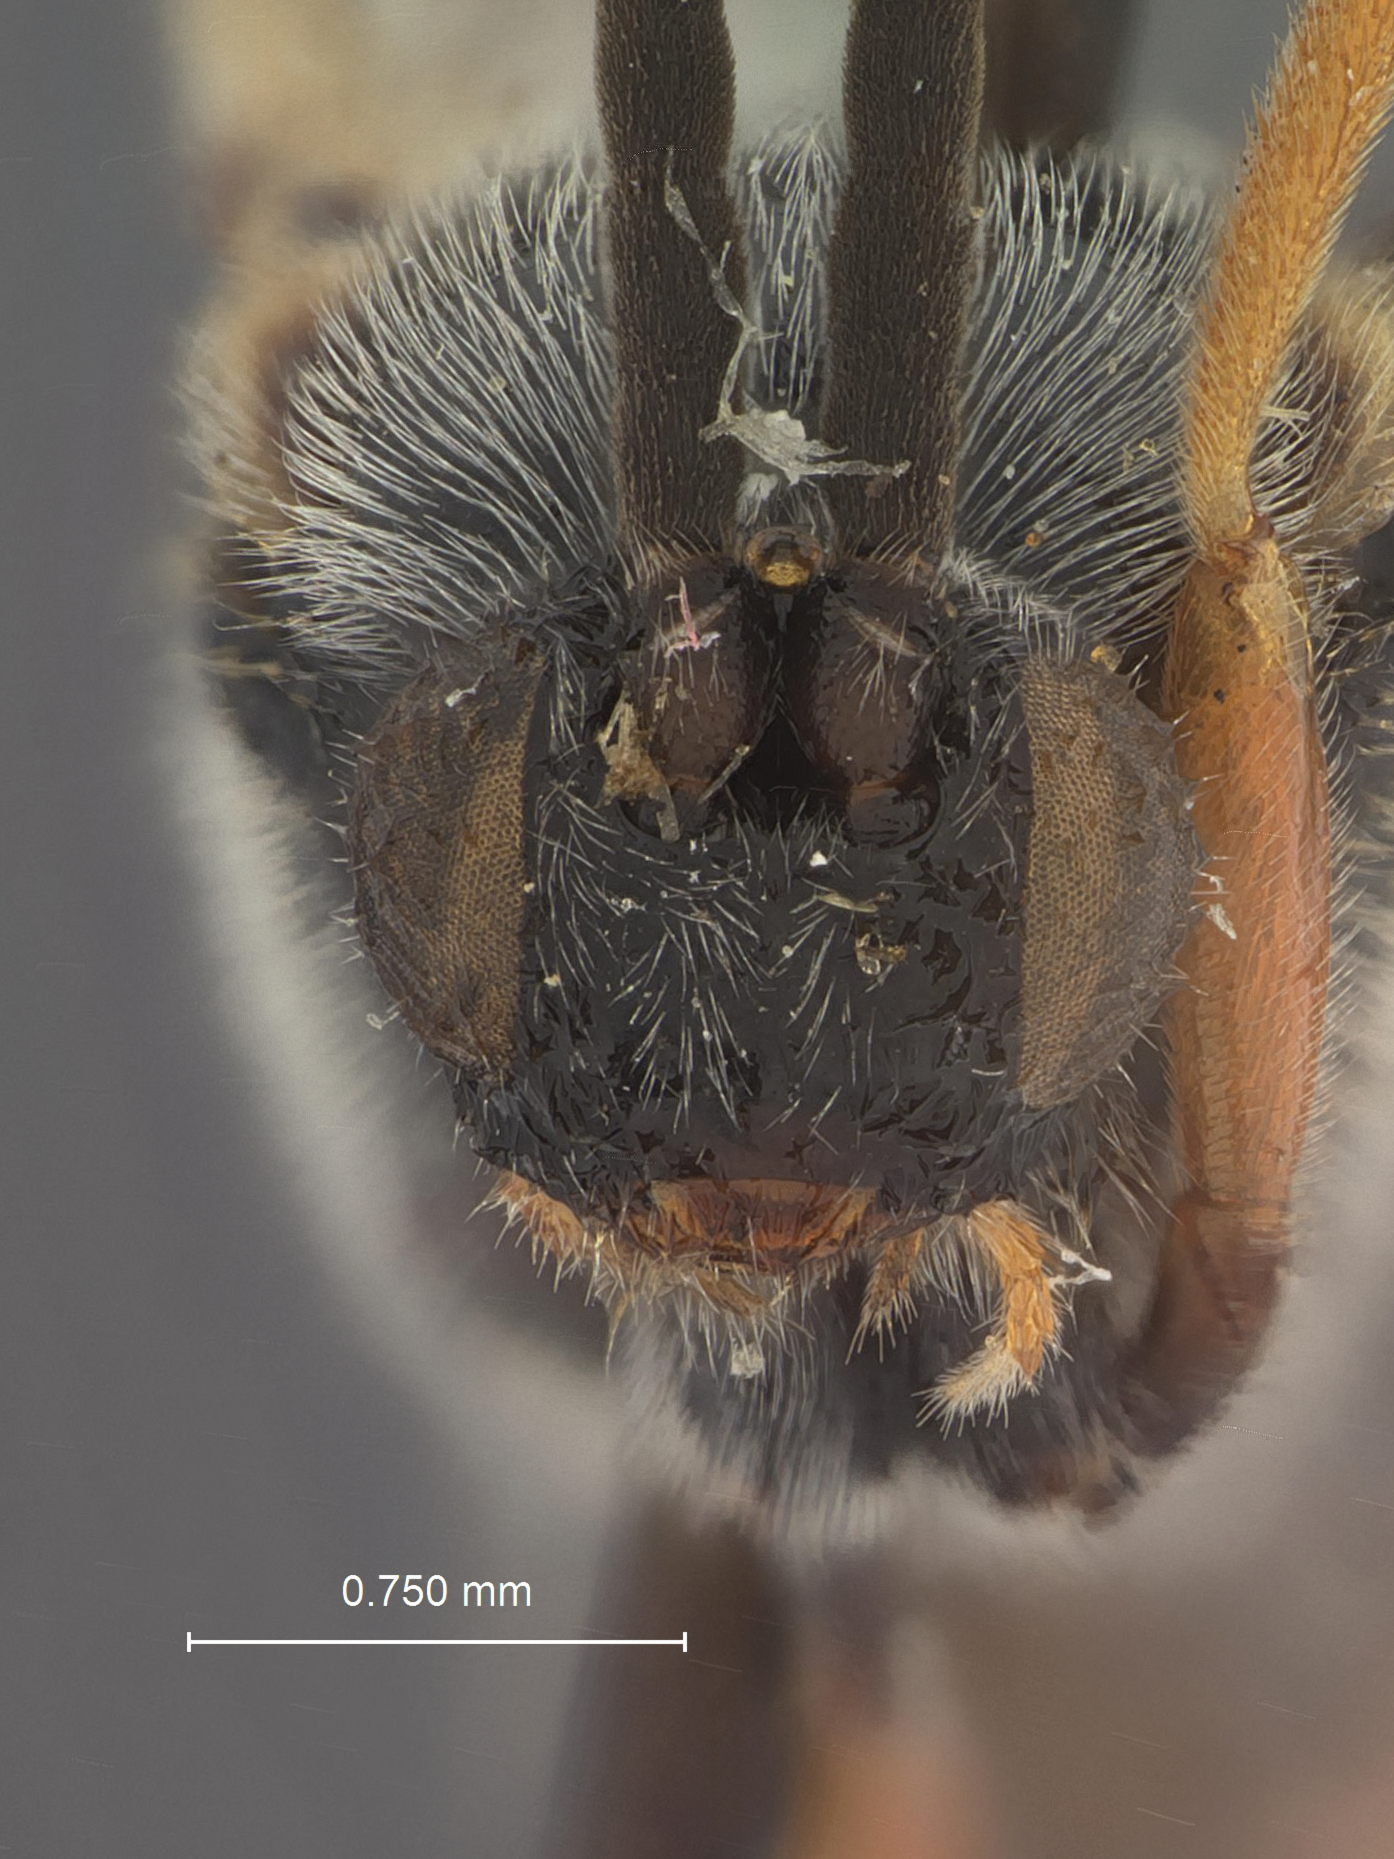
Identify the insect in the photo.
Dasylagon simulana
